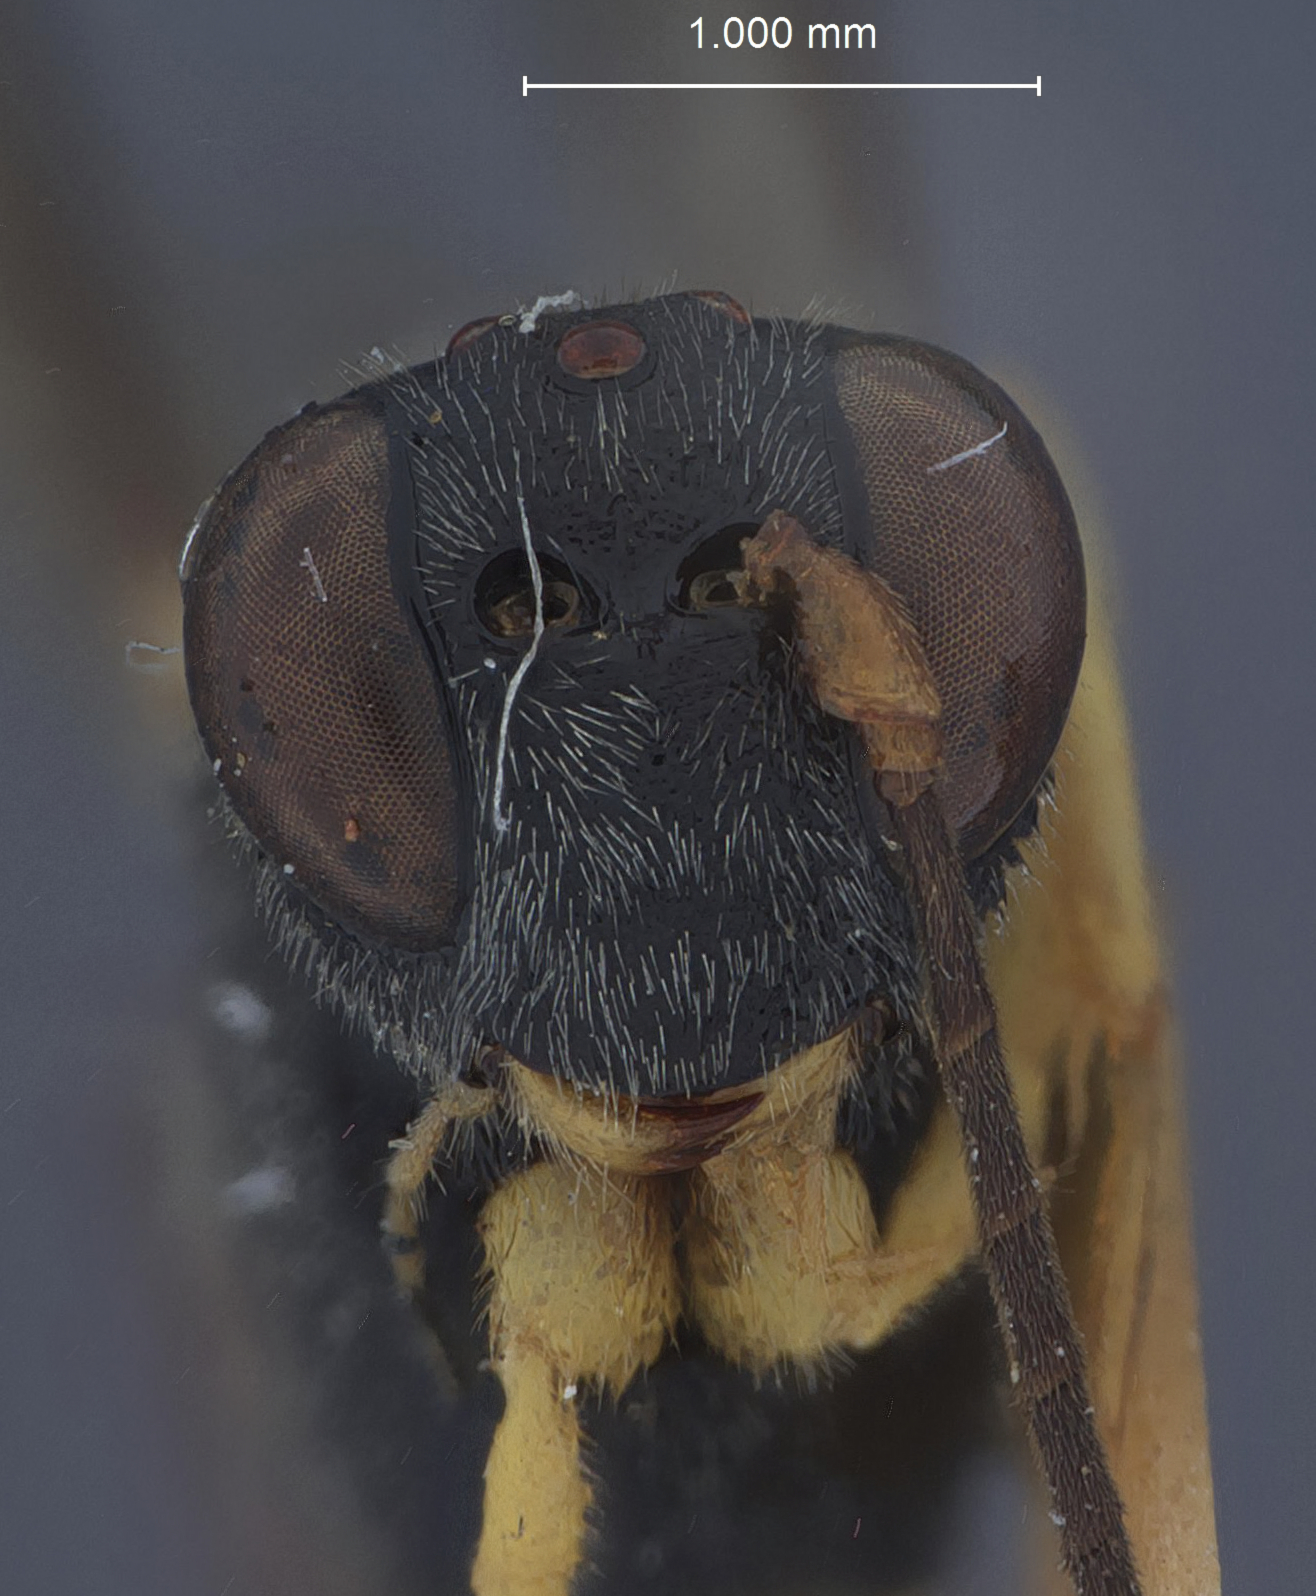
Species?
Idechthis patulus
